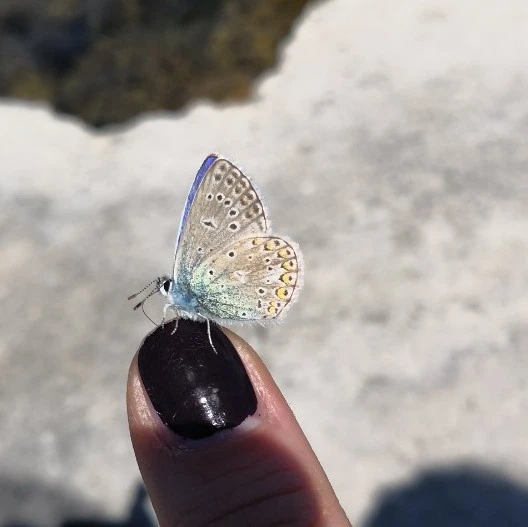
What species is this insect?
Polyommatus icarus
